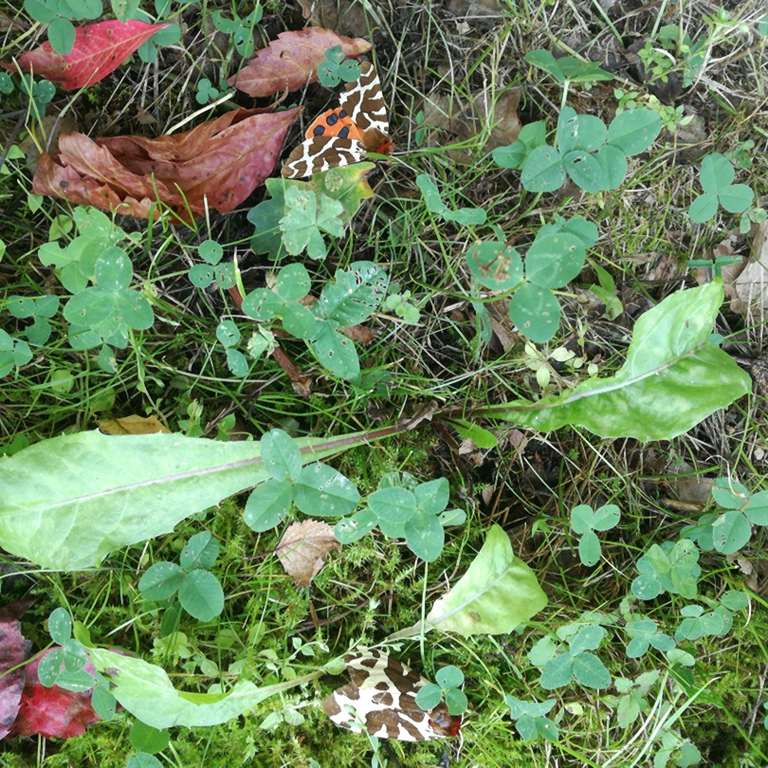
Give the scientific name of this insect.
Arctia caja
